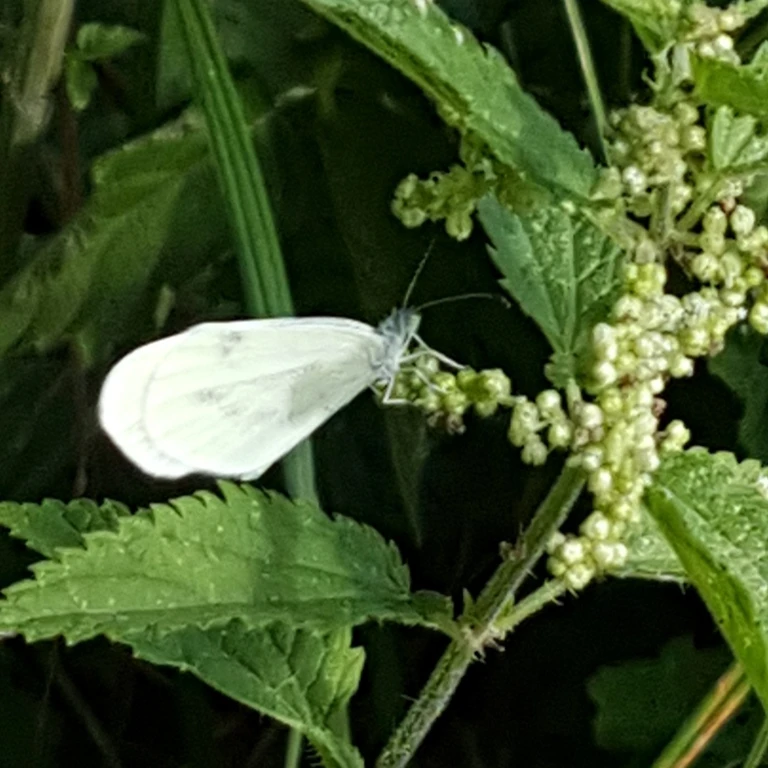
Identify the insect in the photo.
Leptidea sinapis/juvernica
